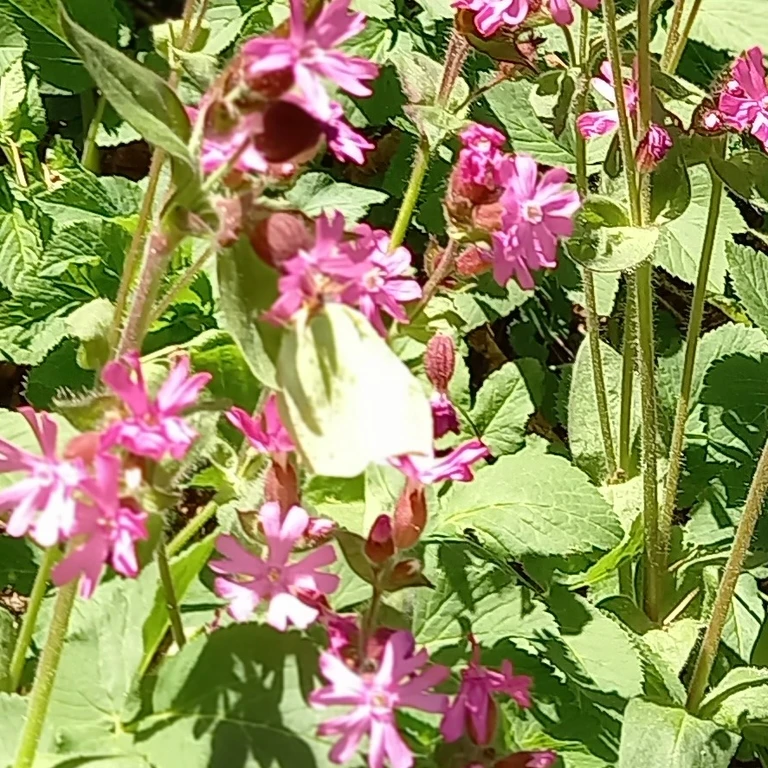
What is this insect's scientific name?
Gonepteryx rhamni
